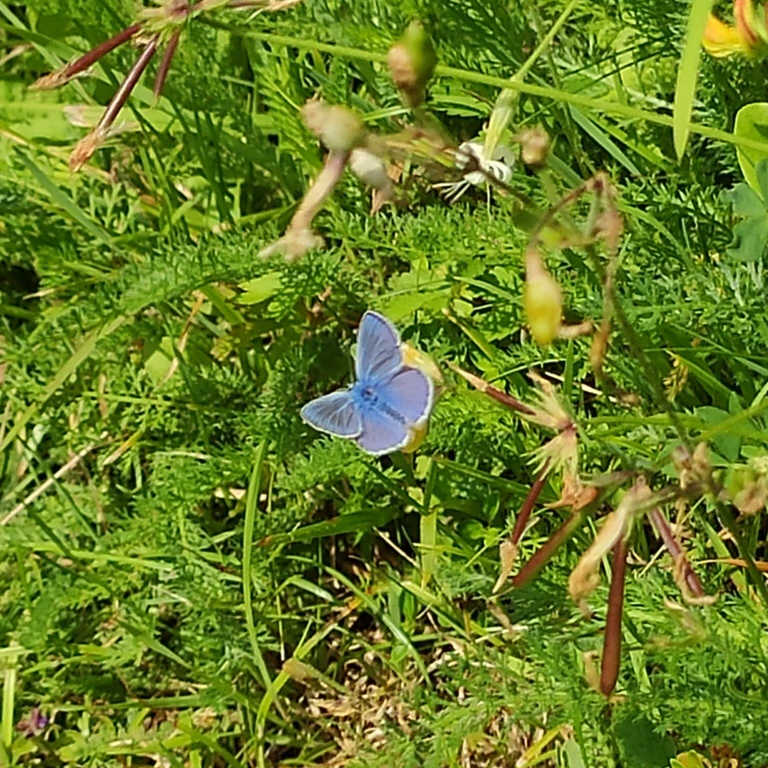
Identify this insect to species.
Polyommatus icarus
